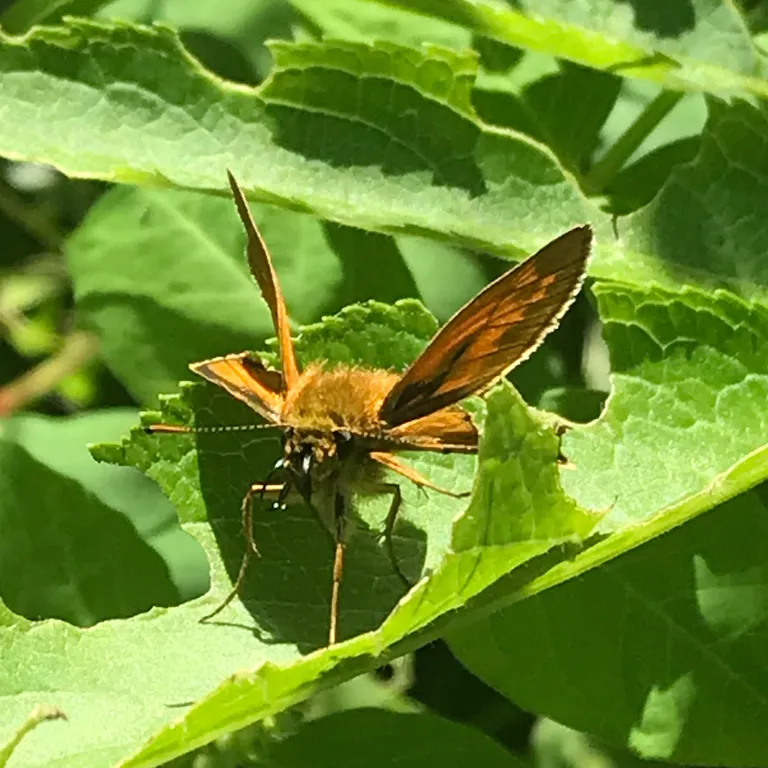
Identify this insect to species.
Ochlodes sylvanus (also Ochlodes venata)
